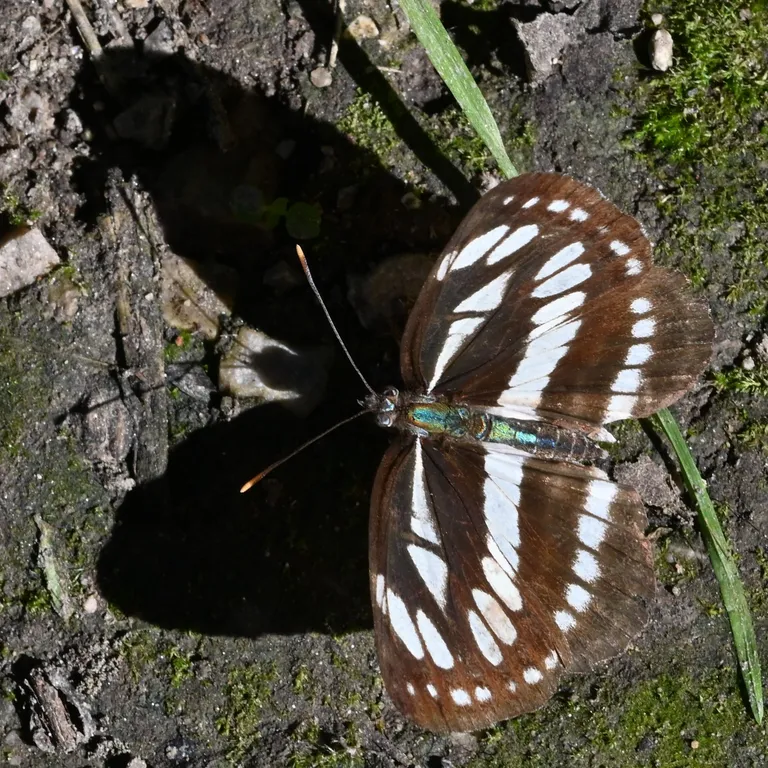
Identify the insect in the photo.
Neptis sappho
